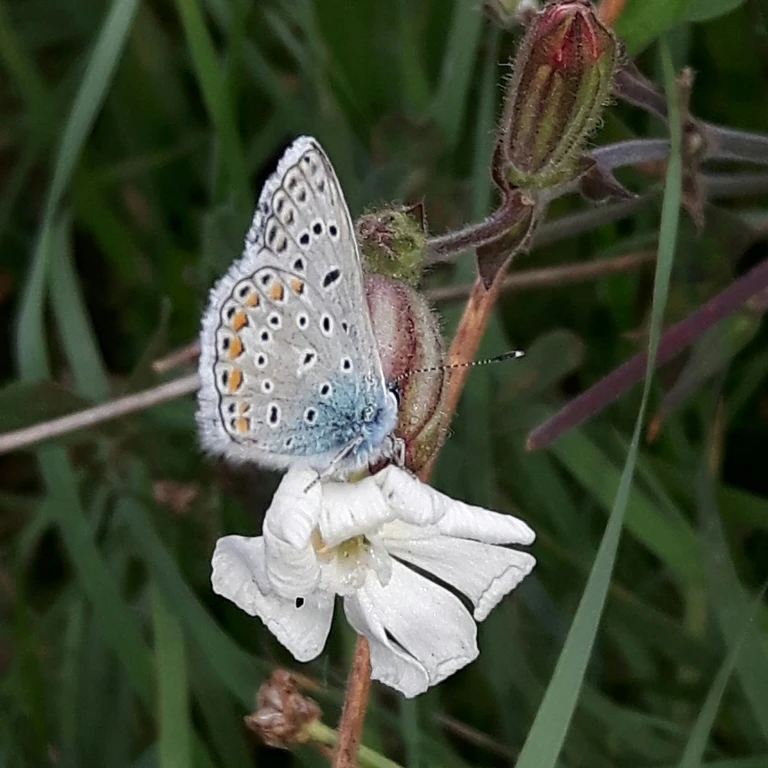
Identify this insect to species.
Polyommatus icarus
